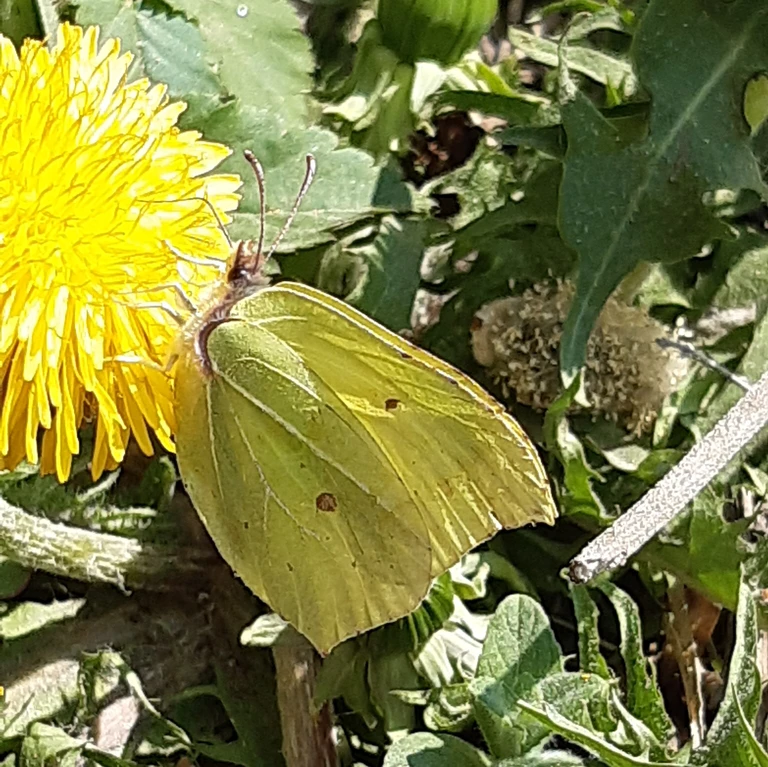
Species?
Gonepteryx rhamni
